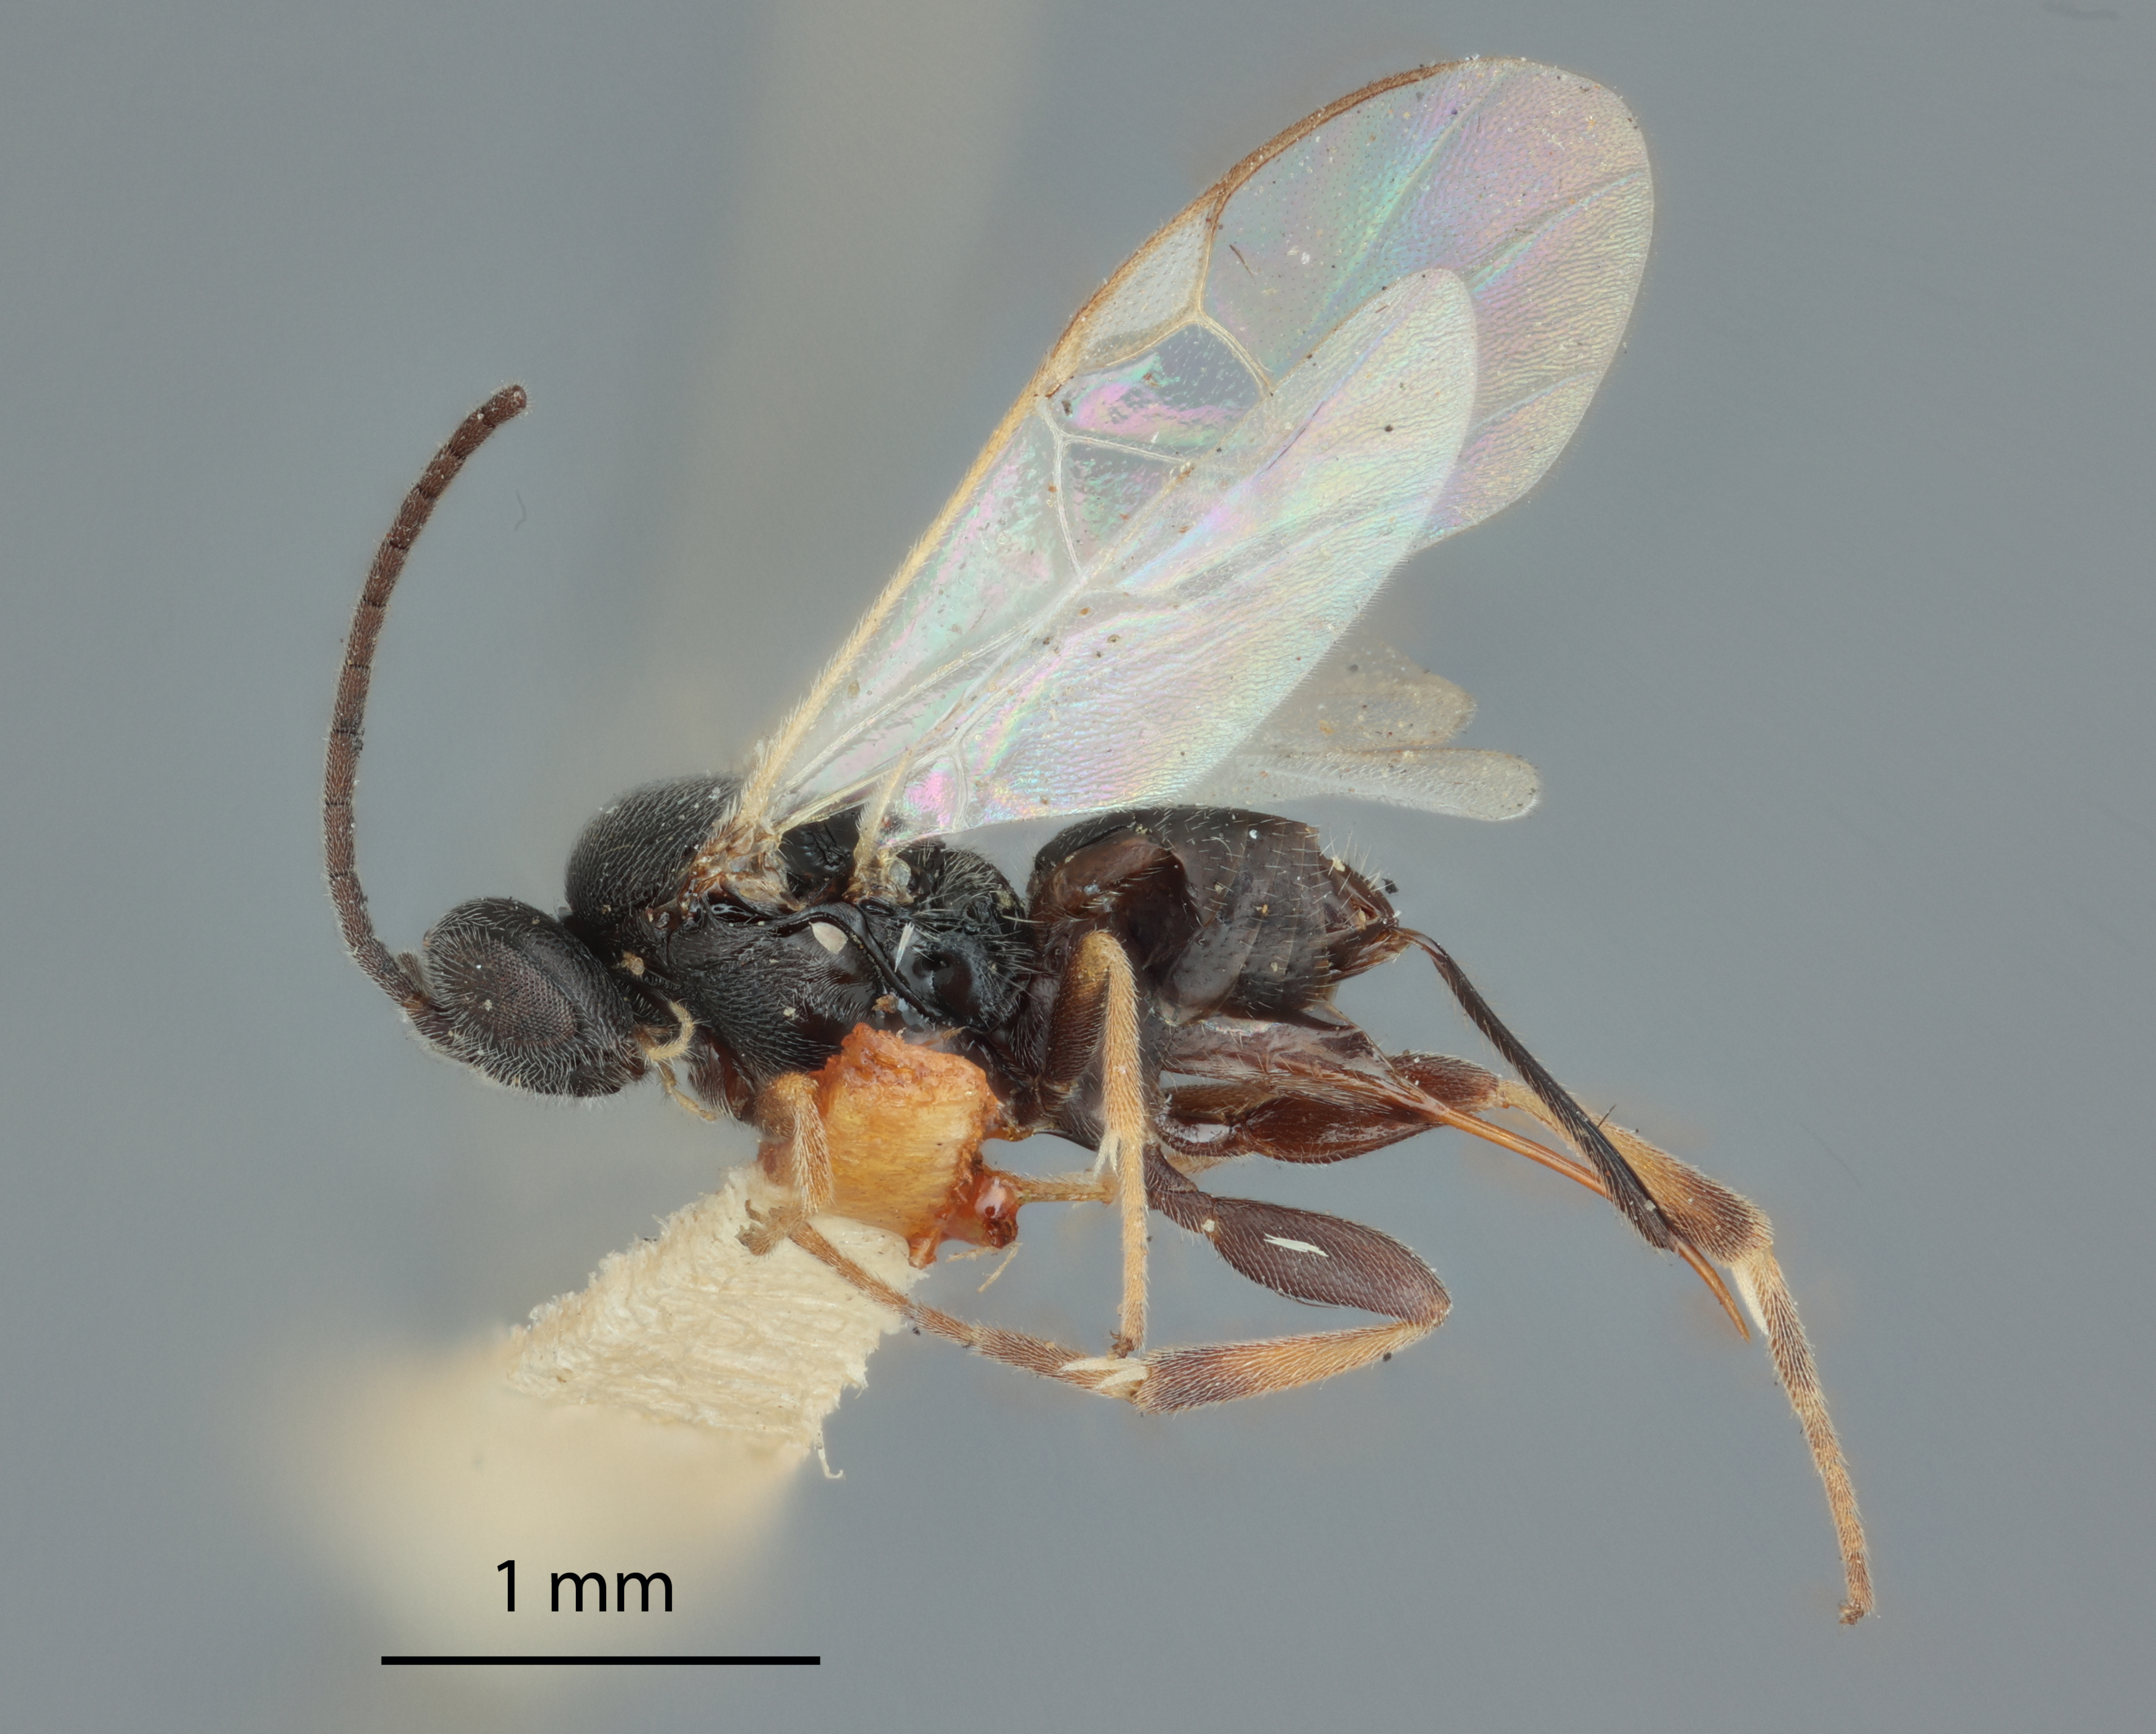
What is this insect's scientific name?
Apanteles murcia
